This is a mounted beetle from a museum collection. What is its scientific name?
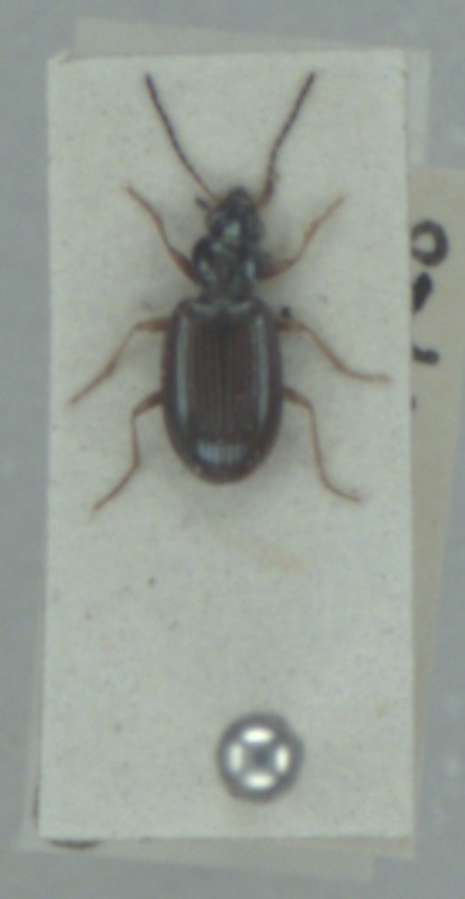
Bembidion deletum
